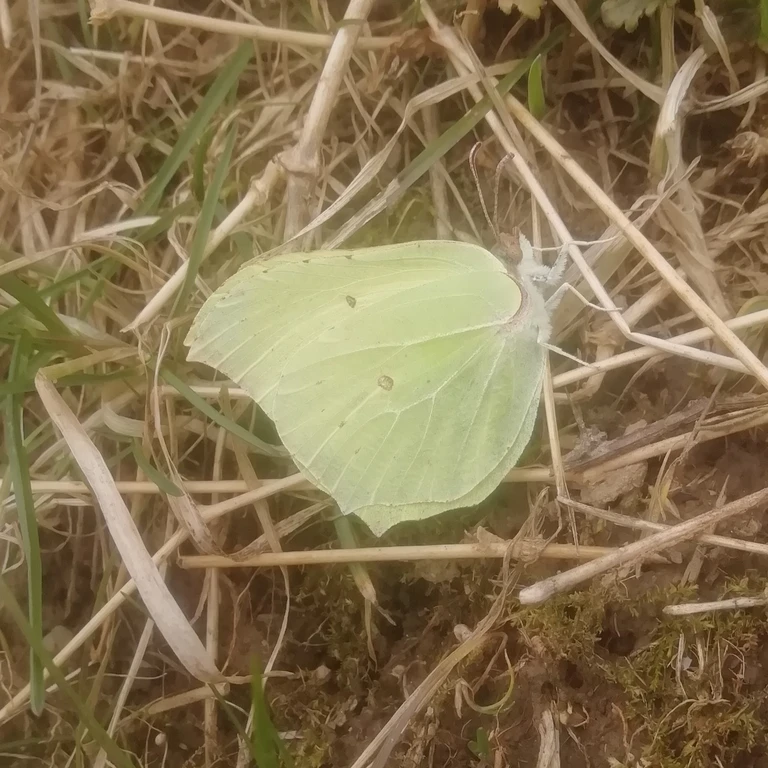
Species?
Gonepteryx rhamni
